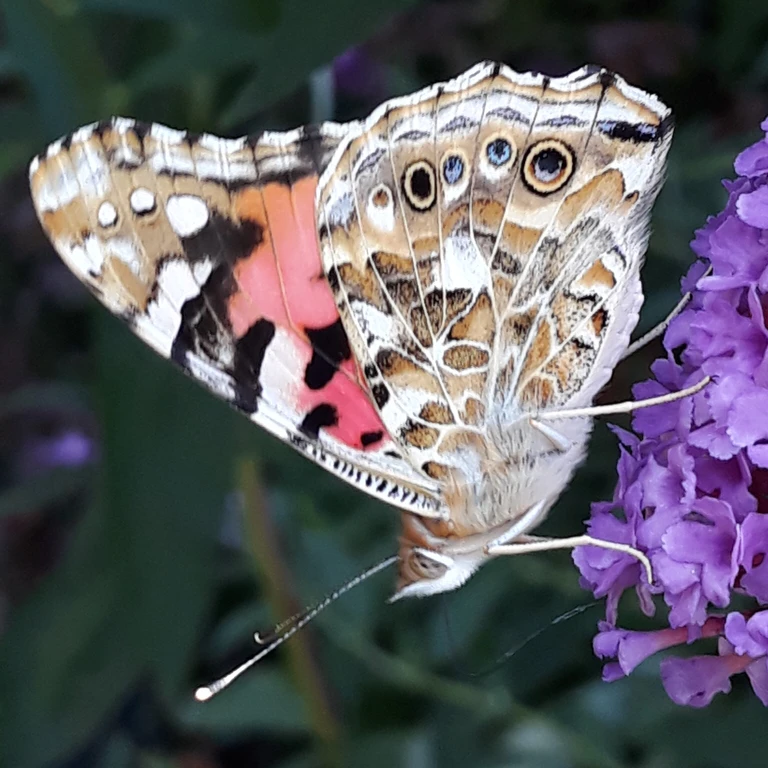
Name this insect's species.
Vanessa cardui
